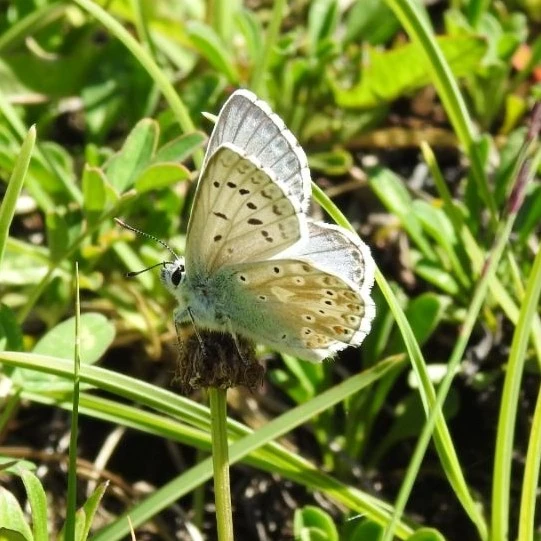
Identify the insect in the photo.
Lysandra coridon
